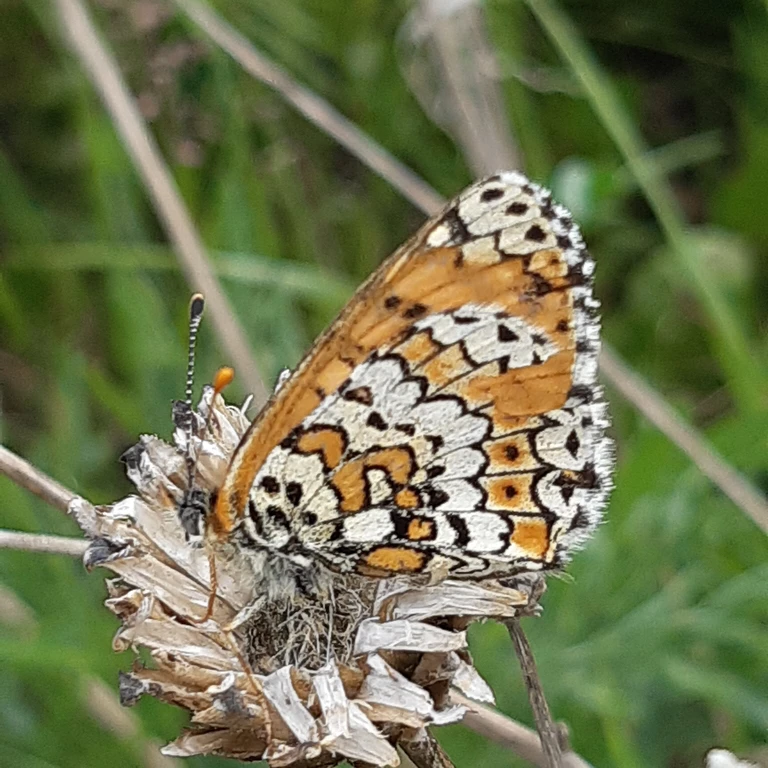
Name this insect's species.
Melitaea cinxia
